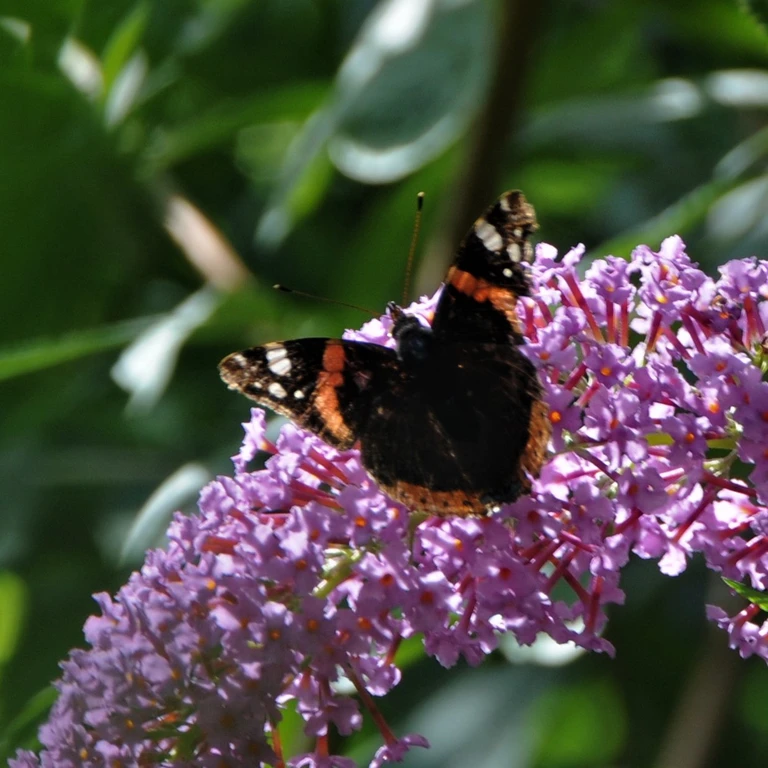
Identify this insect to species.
Vanessa atalanta
